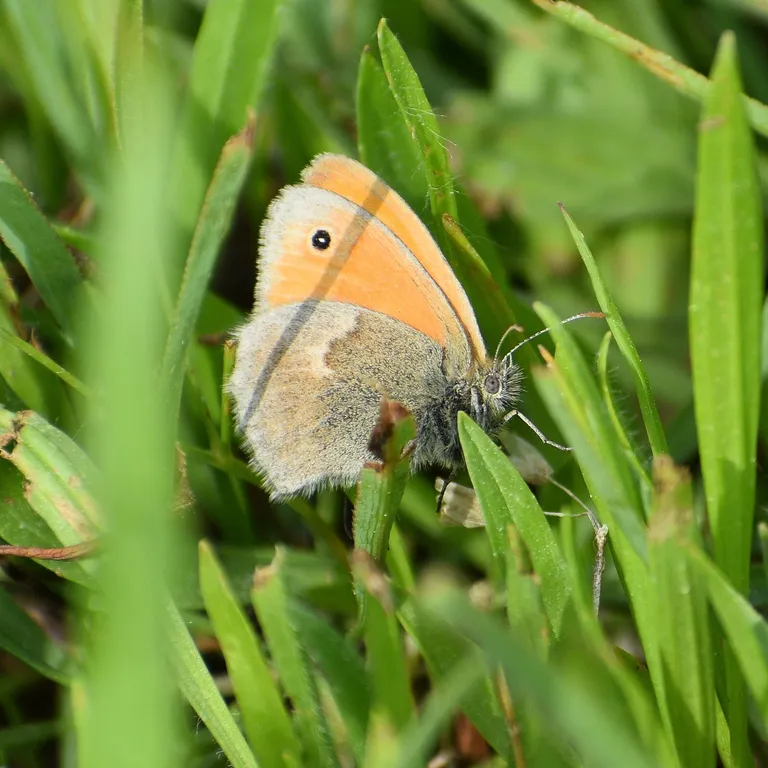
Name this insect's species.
Coenonympha pamphilus
